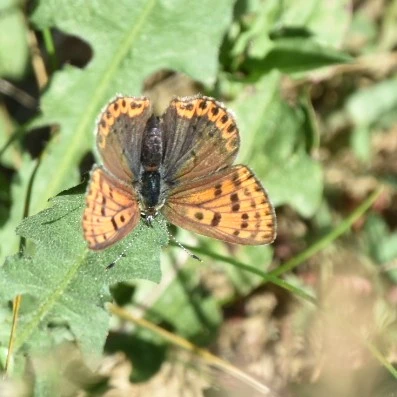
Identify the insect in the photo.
Lycaena tityrus (also Loweia tityrus)
